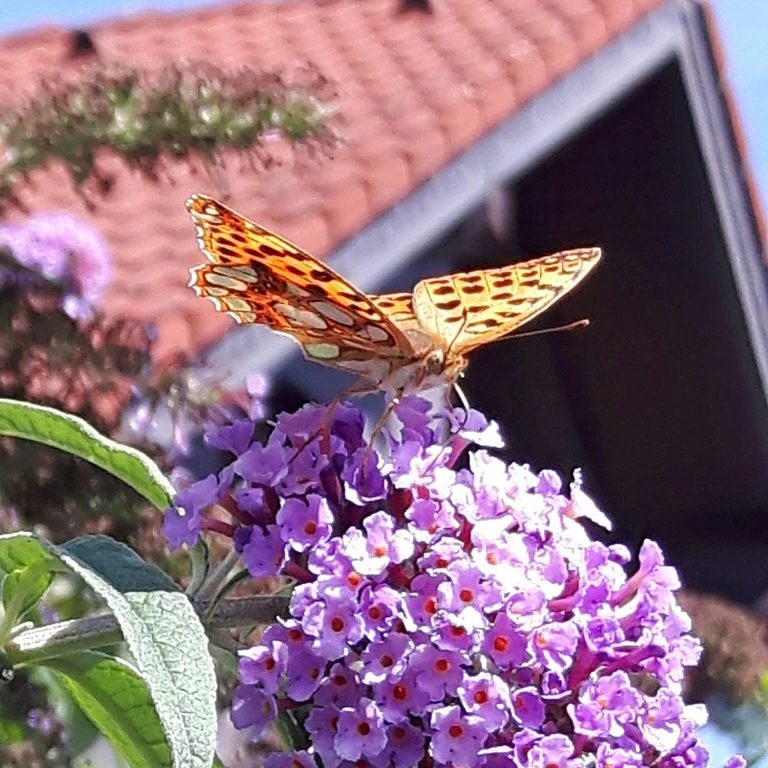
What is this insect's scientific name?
Issoria lathonia
